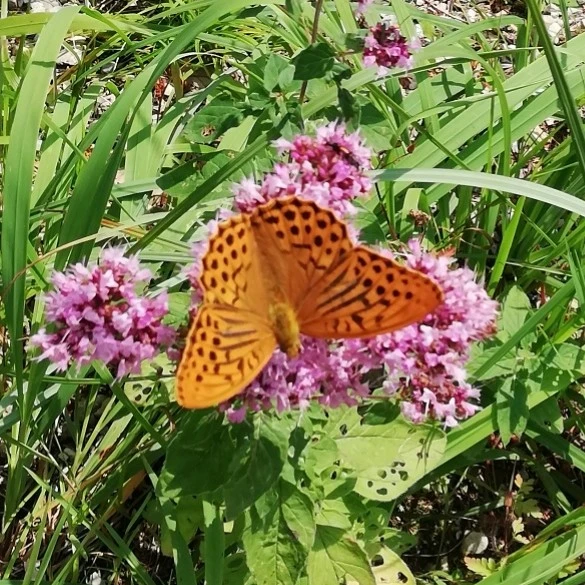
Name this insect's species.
Argynnis paphia
